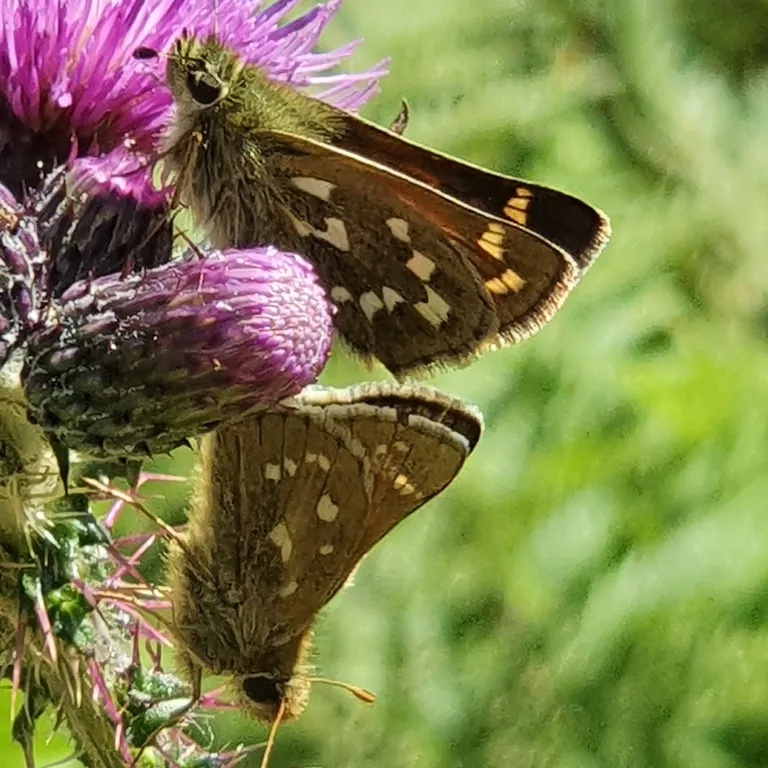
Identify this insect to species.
Hesperia comma
